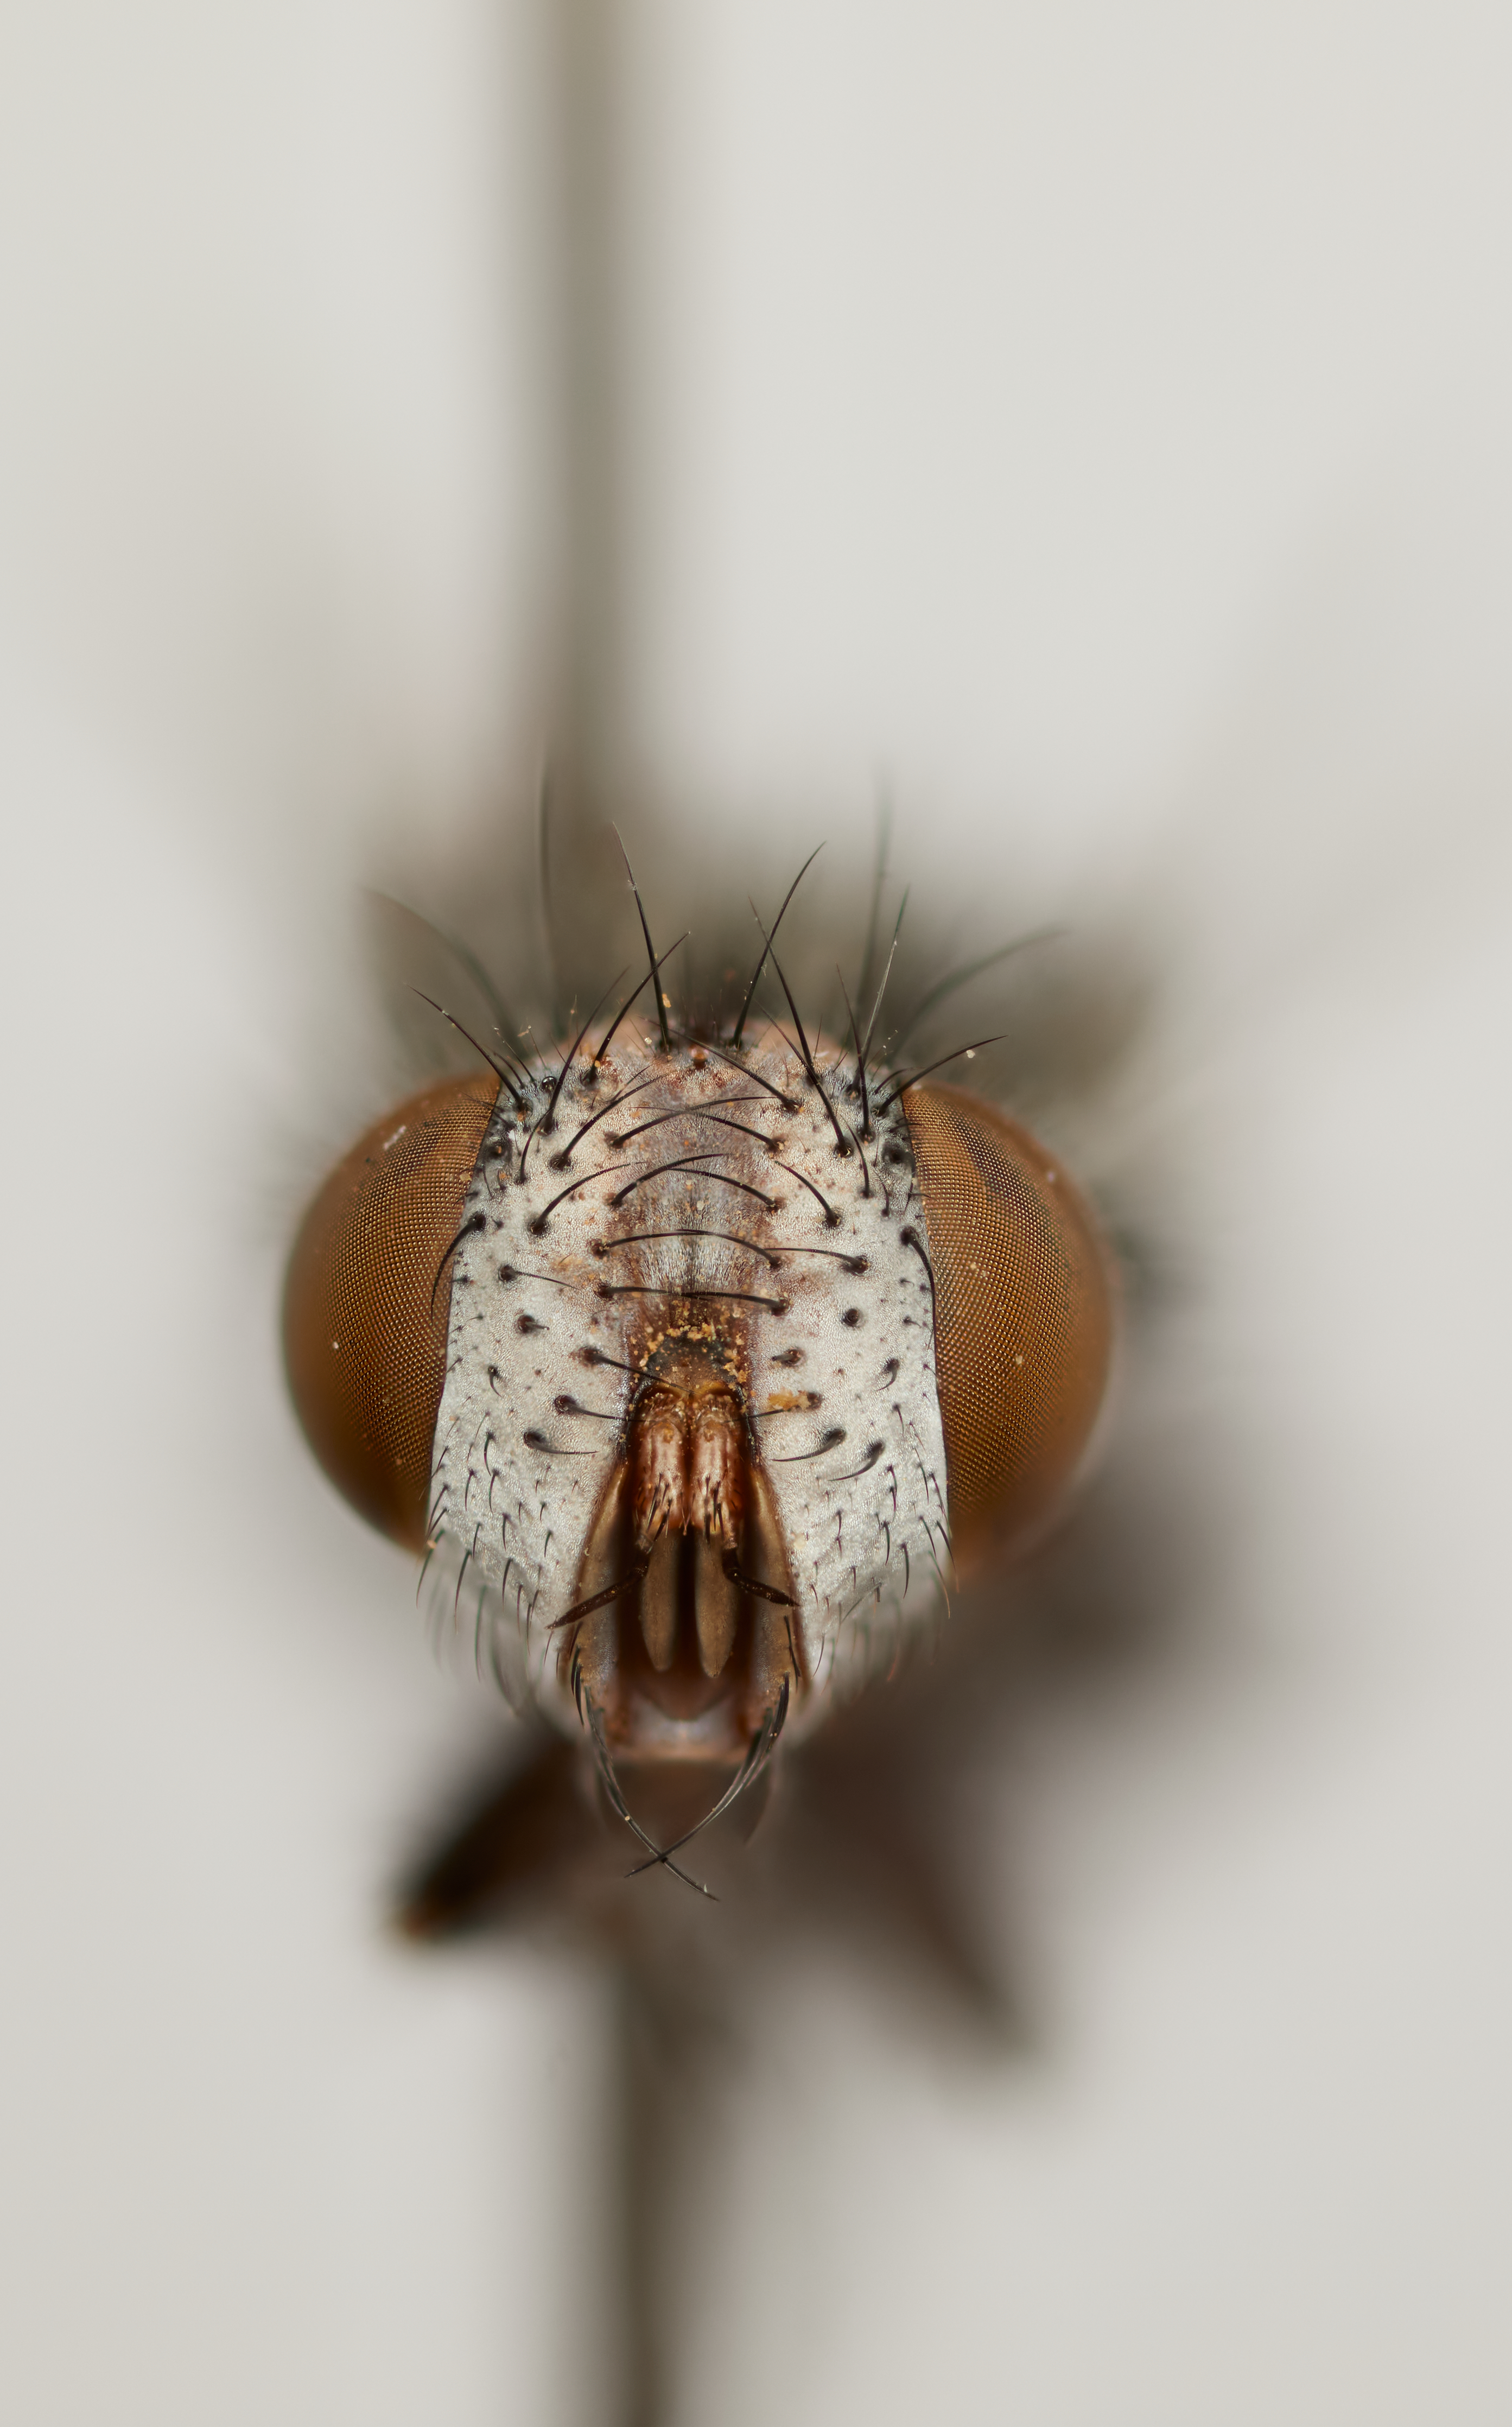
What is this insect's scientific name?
Valpogonia chilensis
